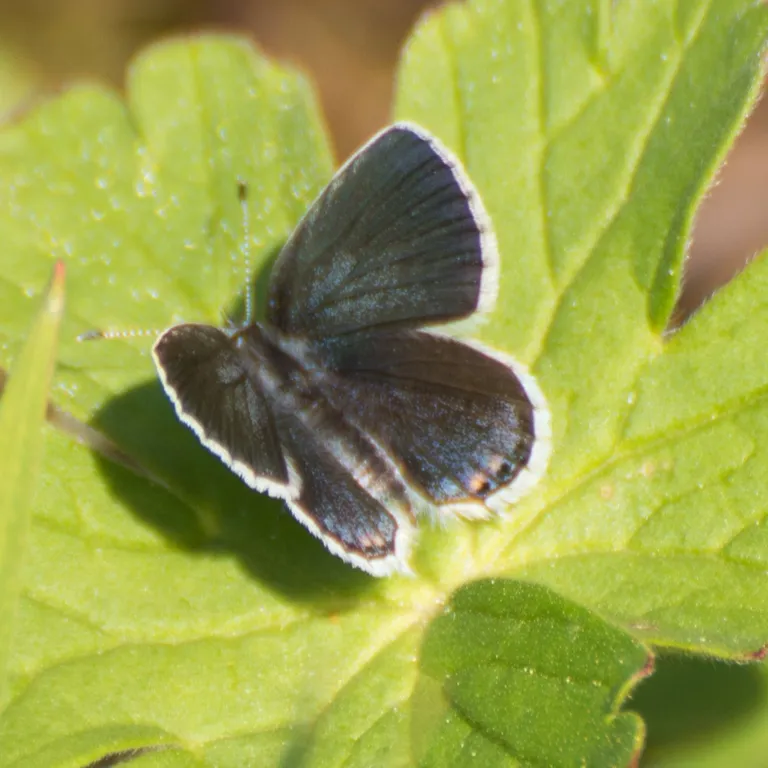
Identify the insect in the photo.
Cupido argiades (also Elkalyce argiades)
